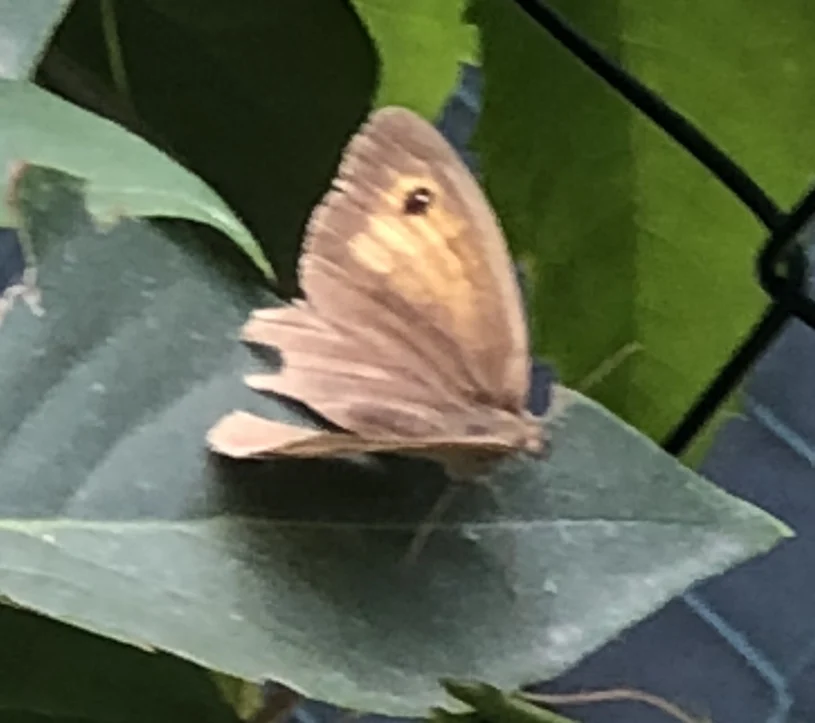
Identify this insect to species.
Maniola jurtina
